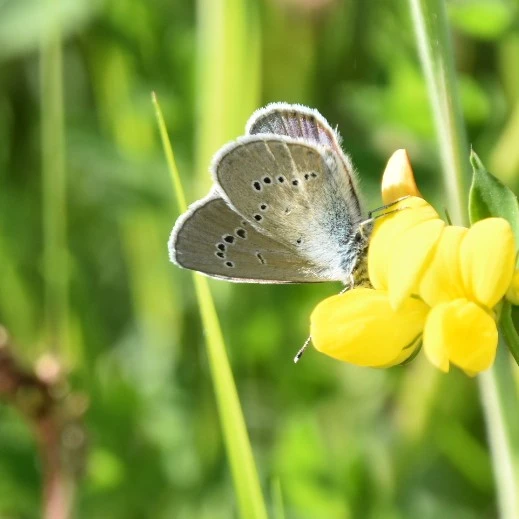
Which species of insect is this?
Cyaniris semiargus
